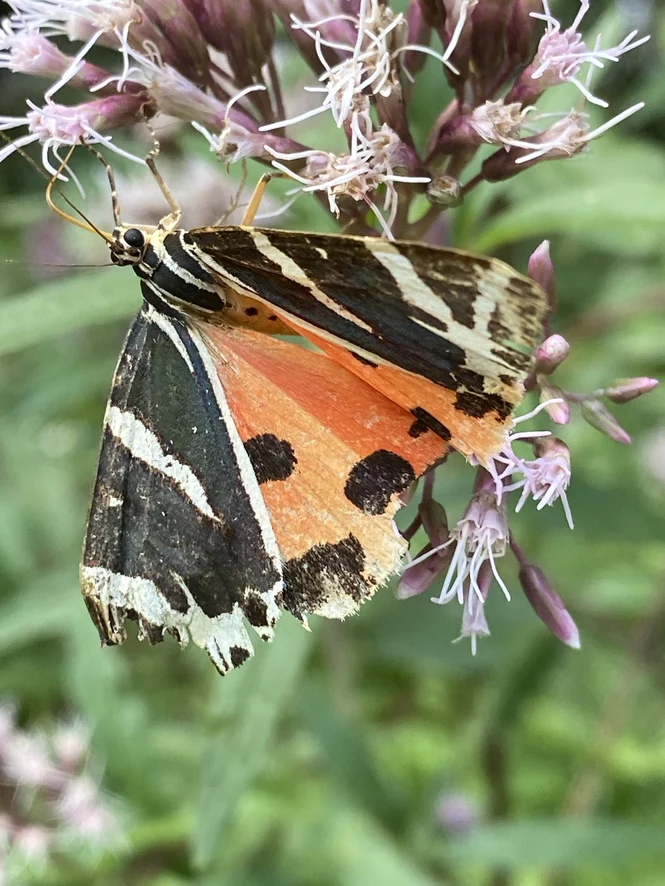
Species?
Euplagia quadripunctaria
